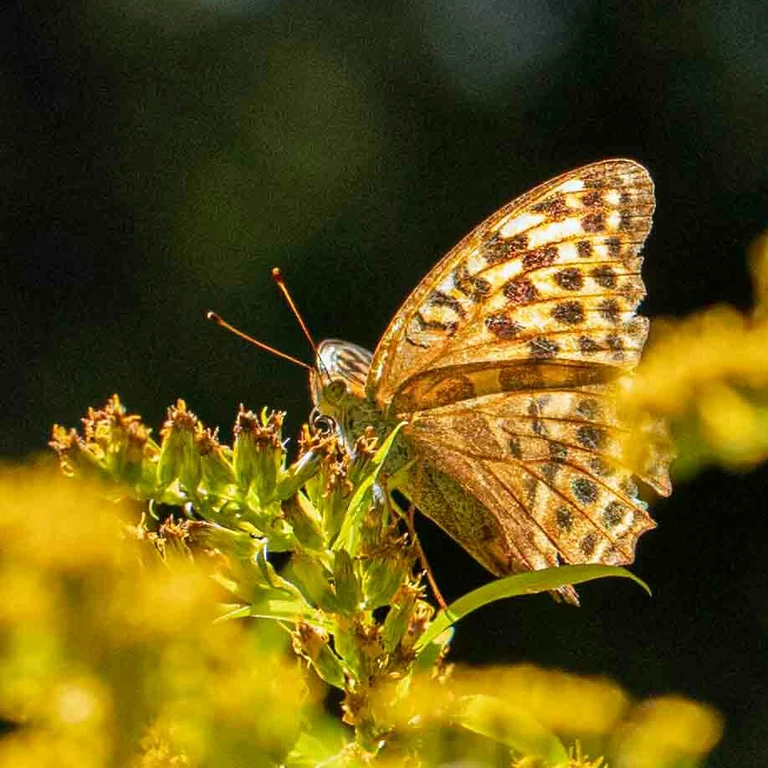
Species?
Argynnis paphia
